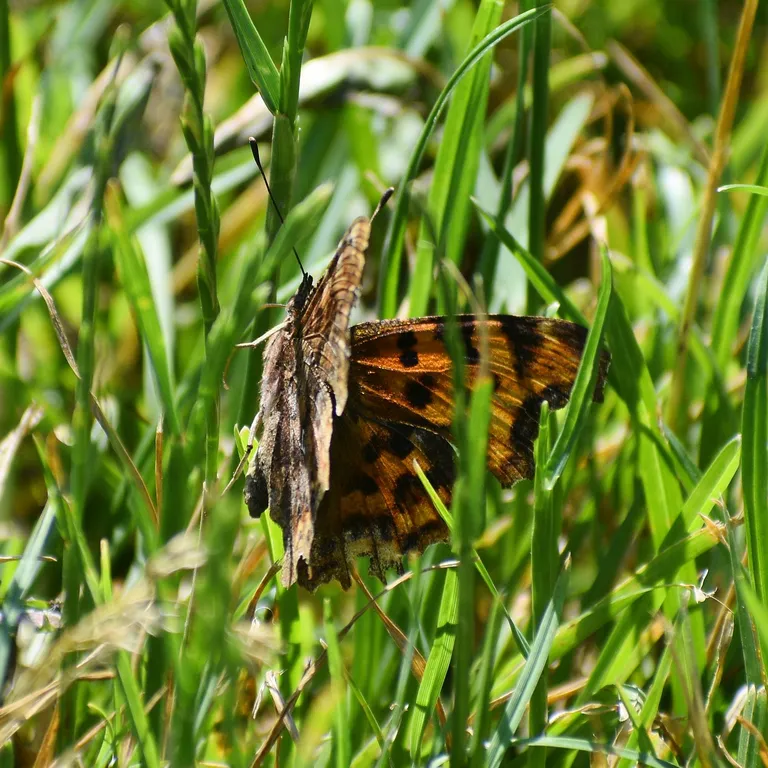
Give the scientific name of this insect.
Polygonia c-album
